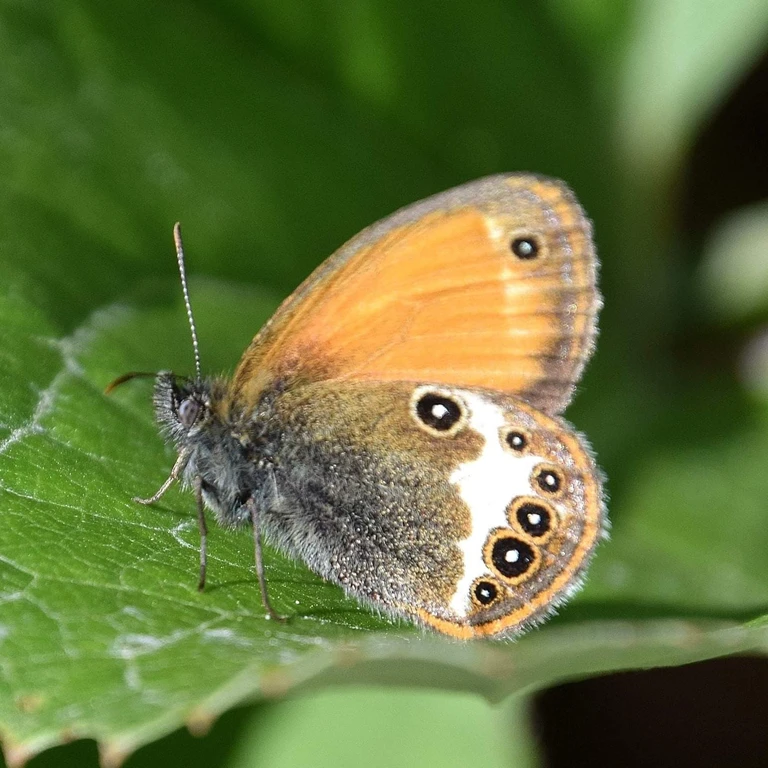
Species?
Coenonympha arcania
